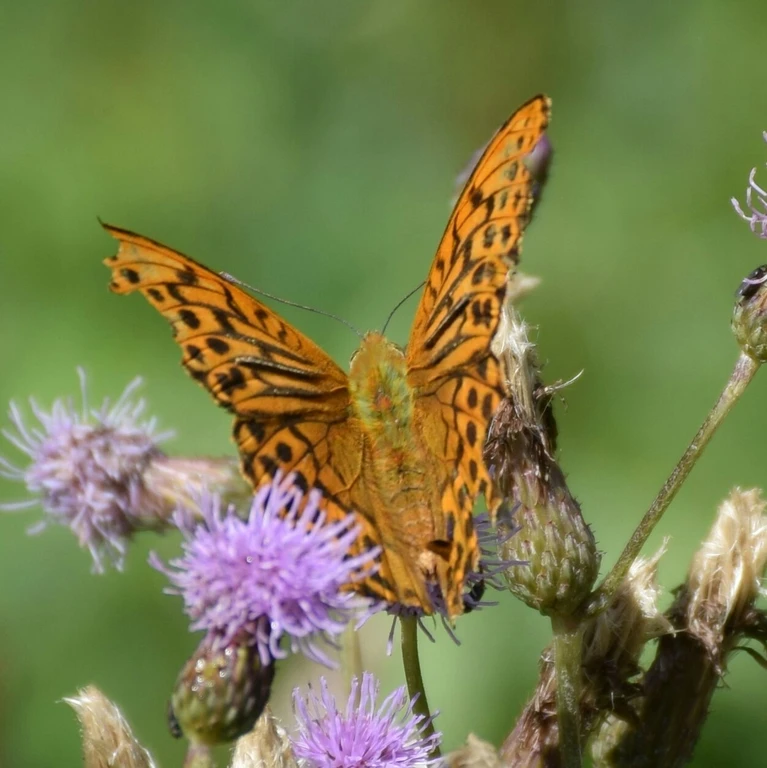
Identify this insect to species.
Argynnis paphia
